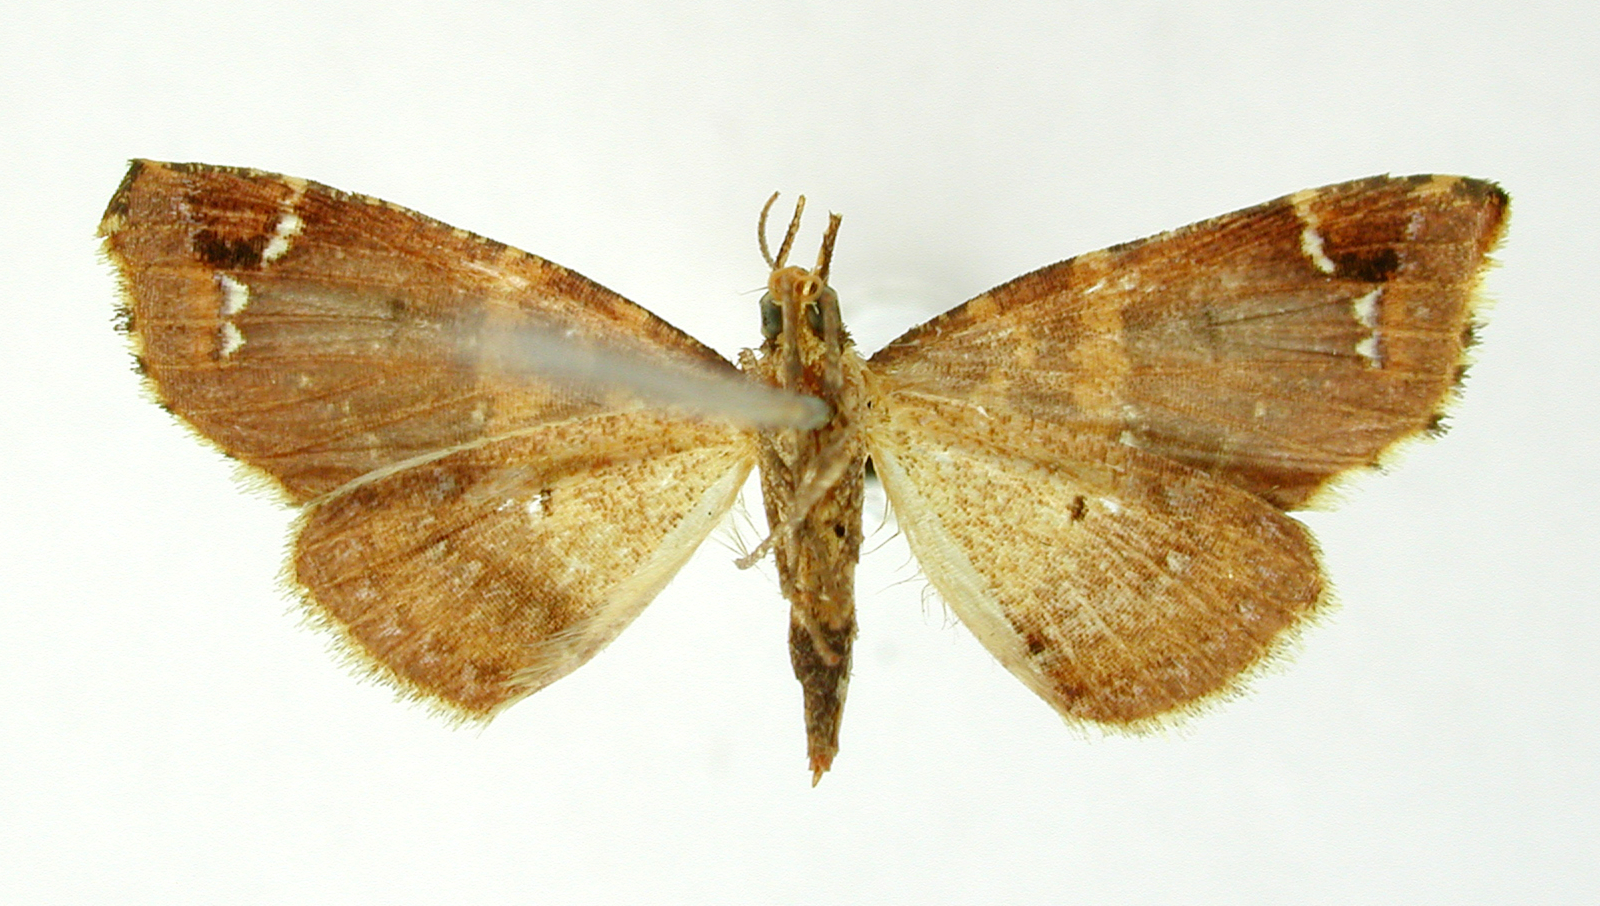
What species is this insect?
Psaliodes electa
